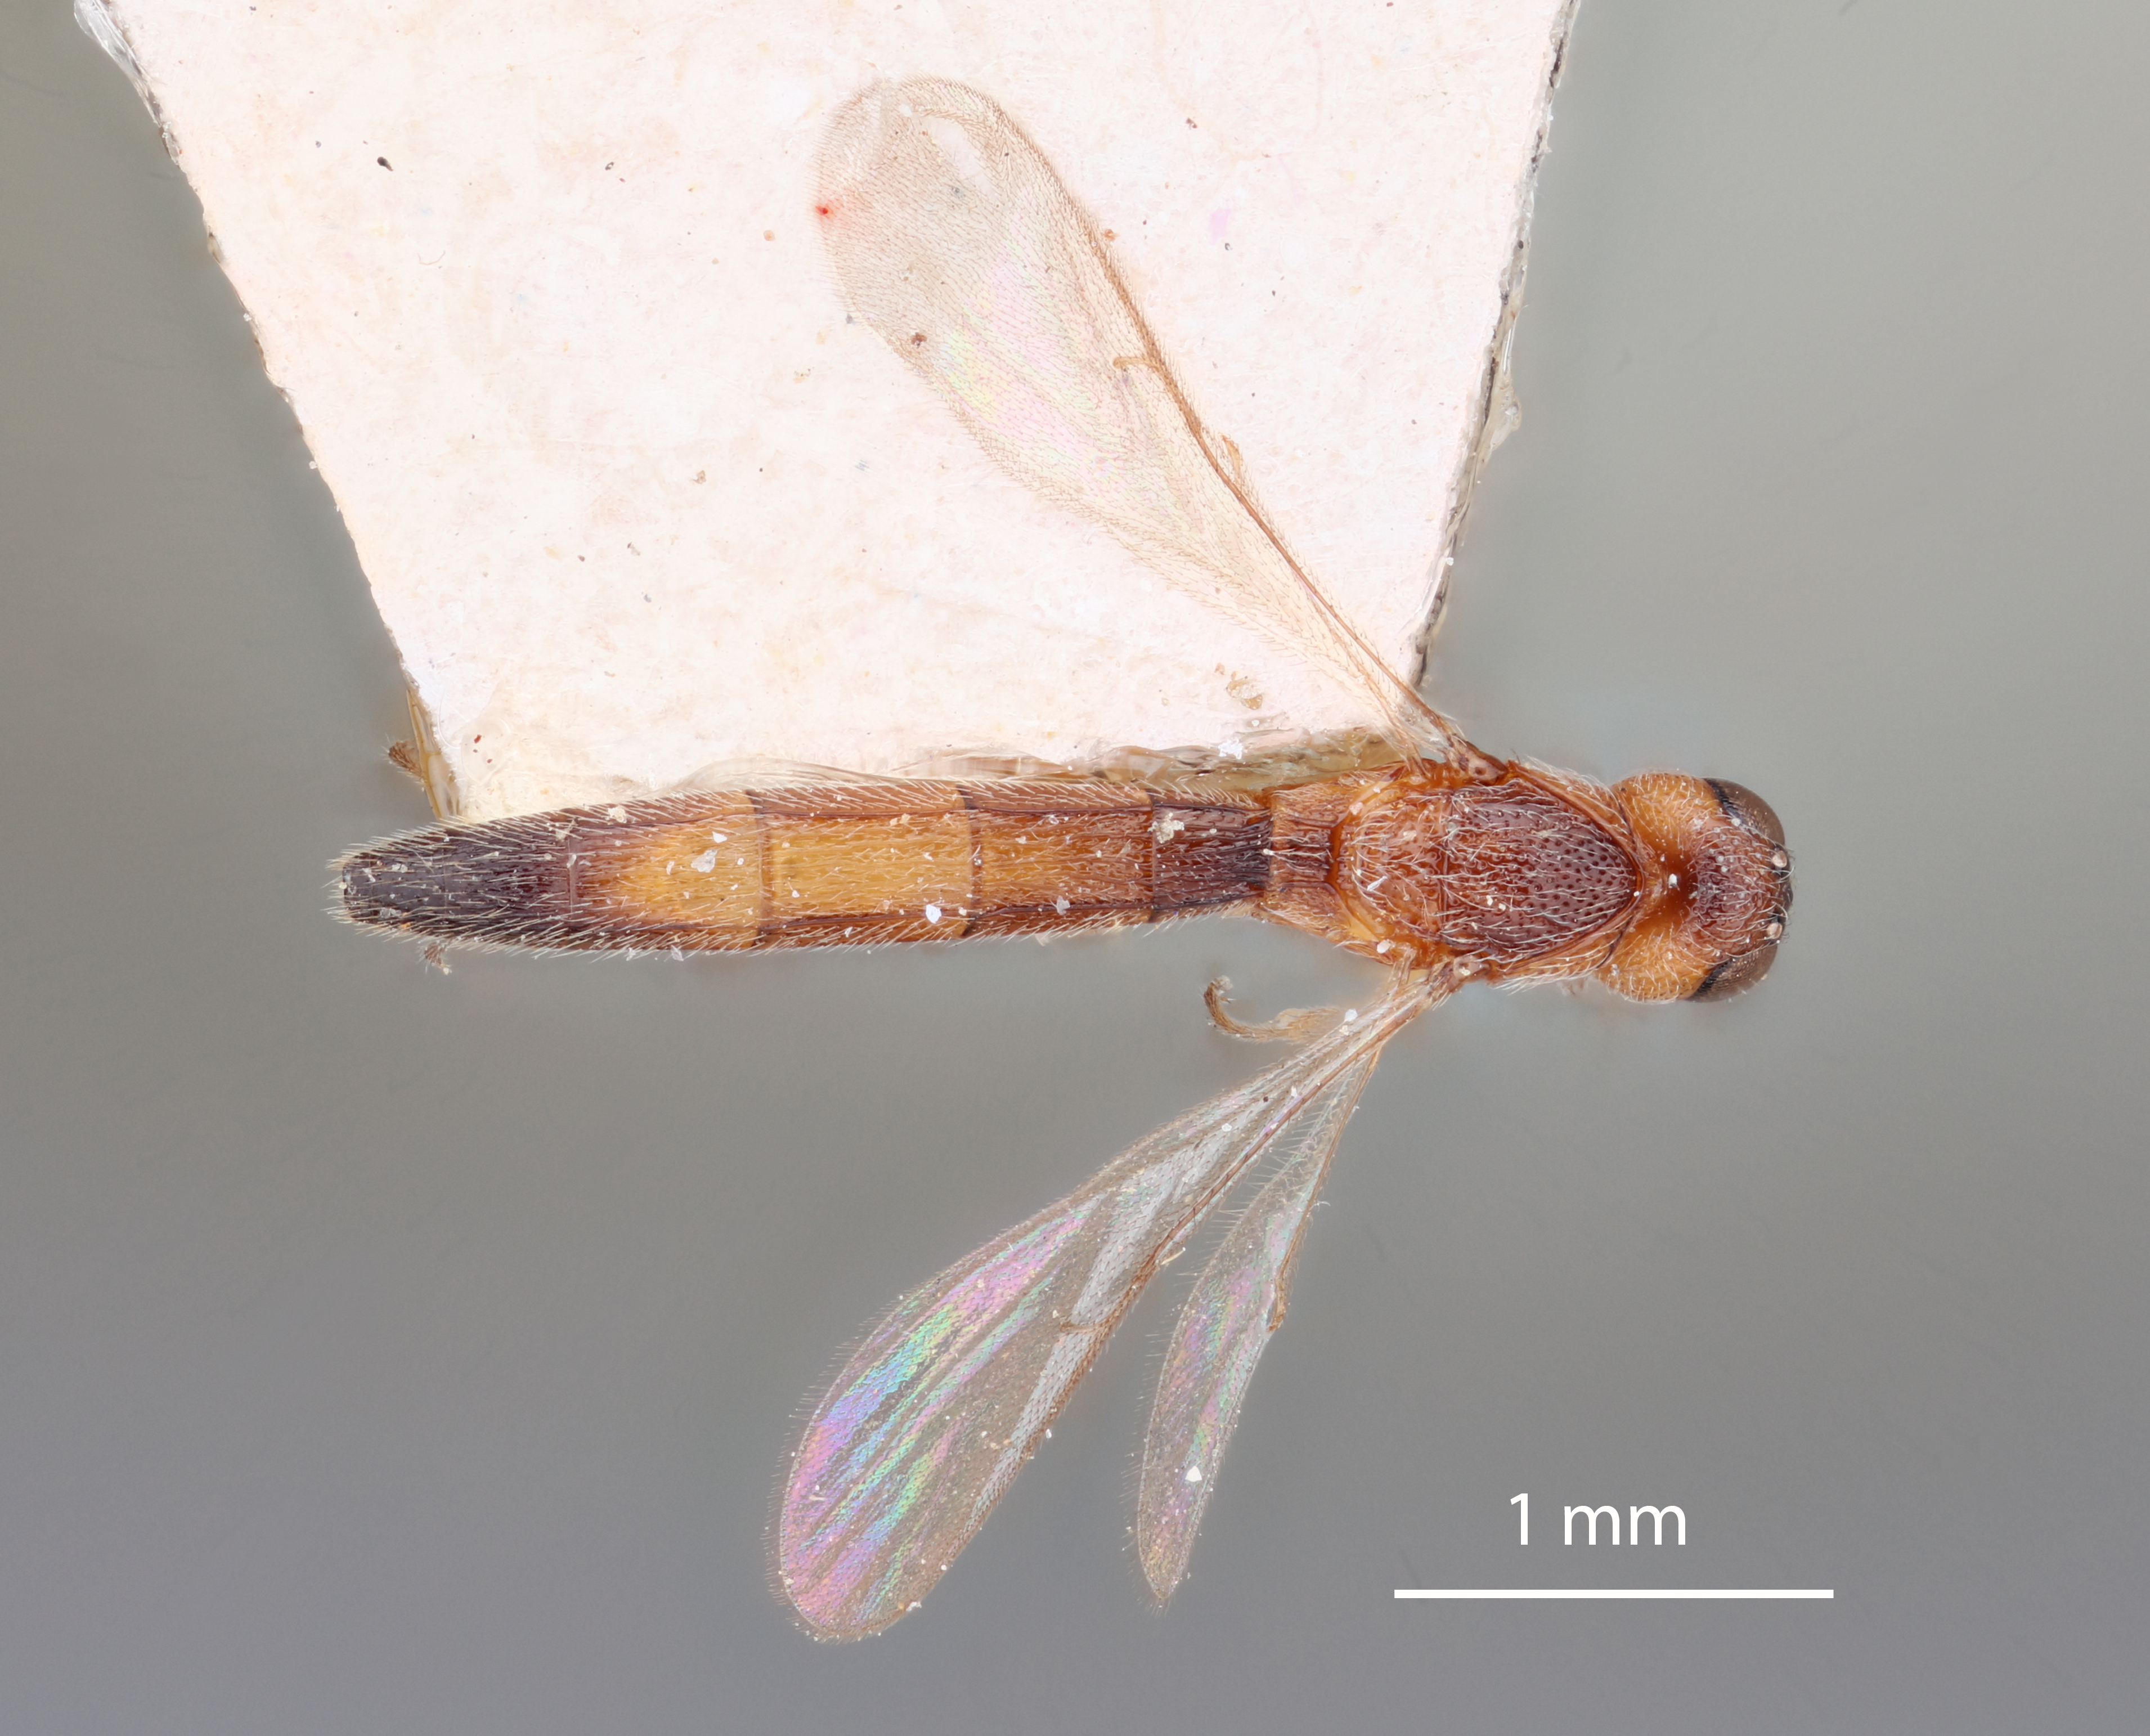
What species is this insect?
Macroteleia indica
